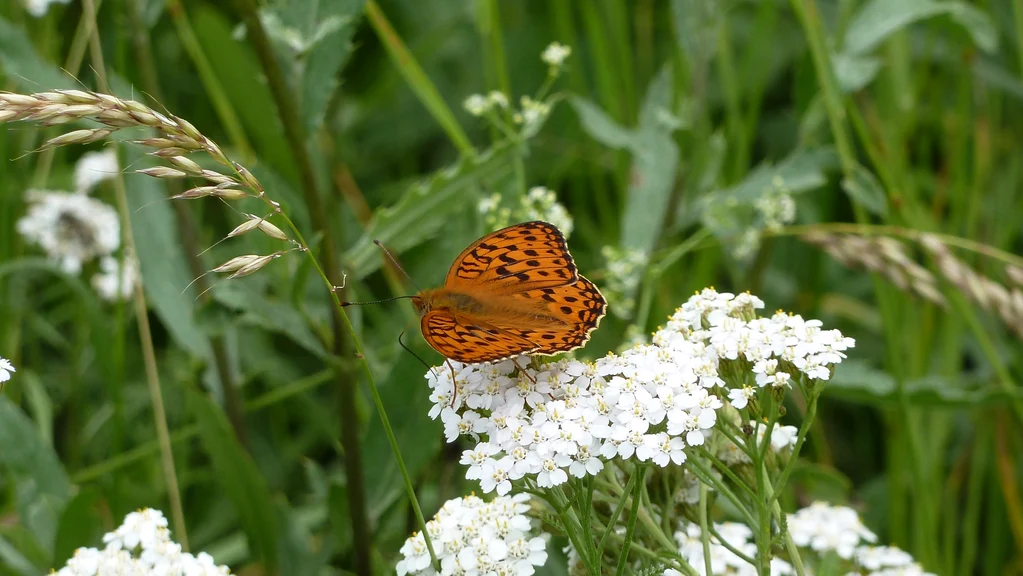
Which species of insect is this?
Fabriciana adippe
